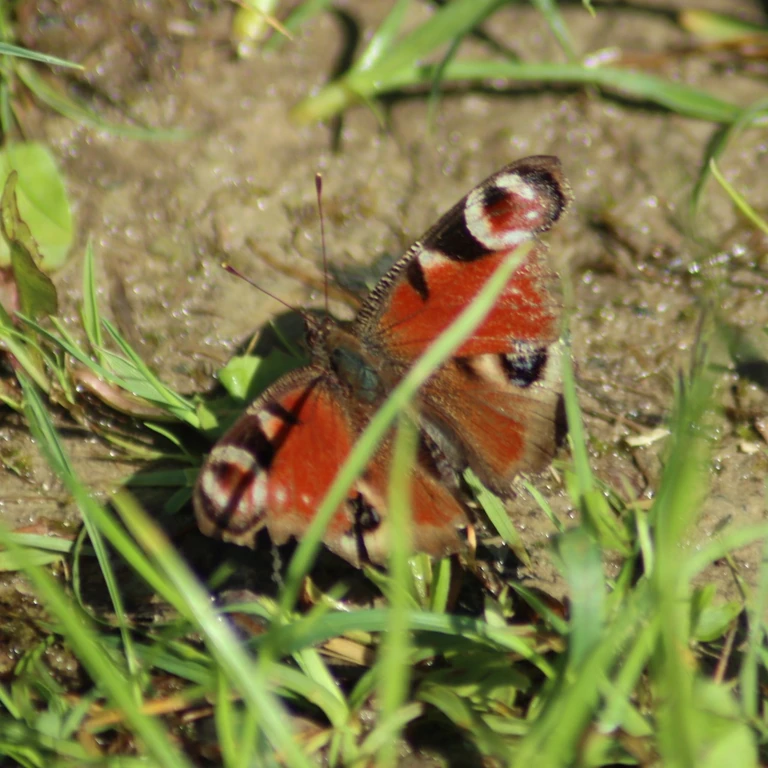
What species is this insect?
Aglais io
